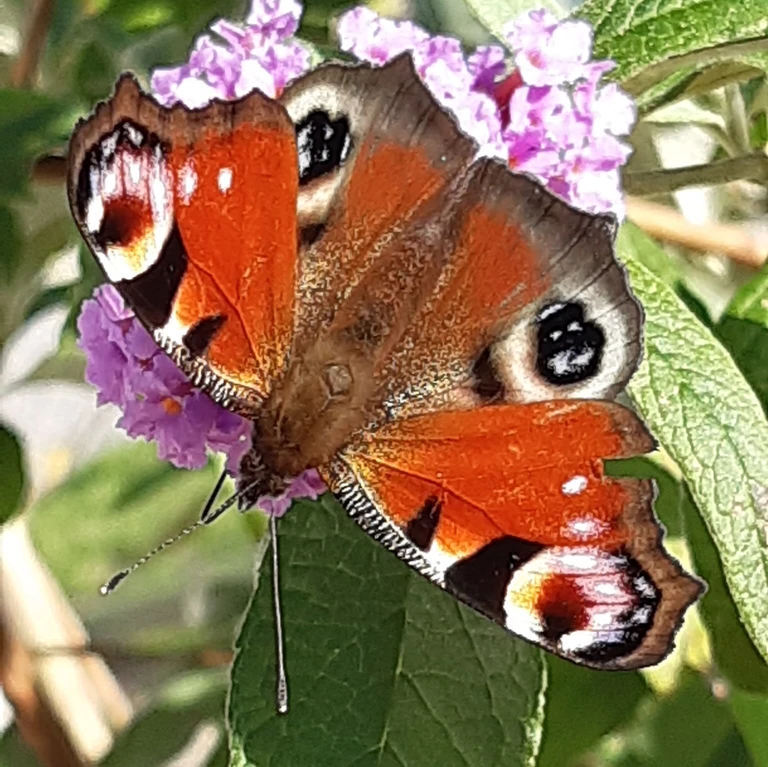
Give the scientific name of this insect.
Aglais io
